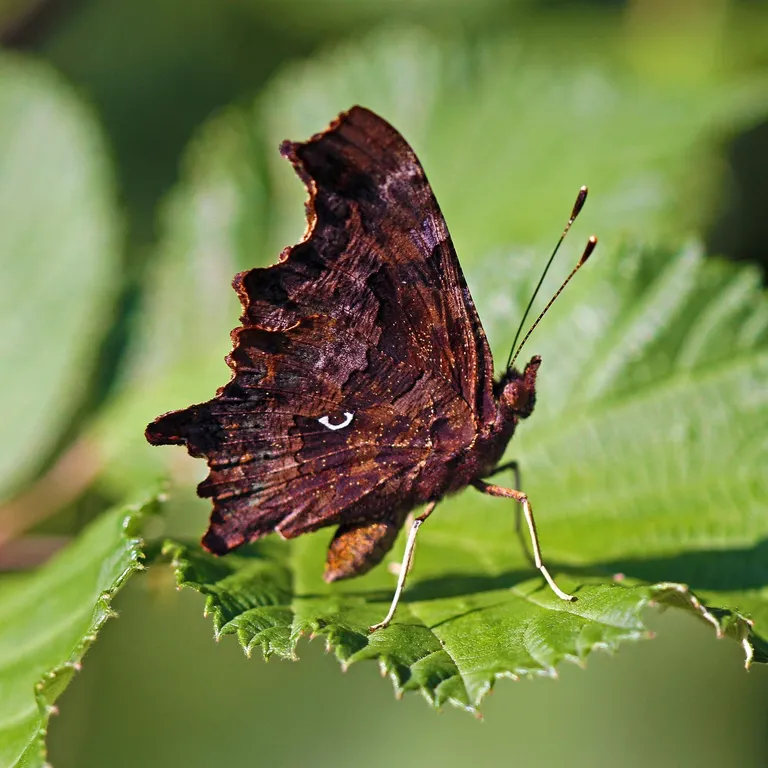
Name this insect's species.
Polygonia c-album
